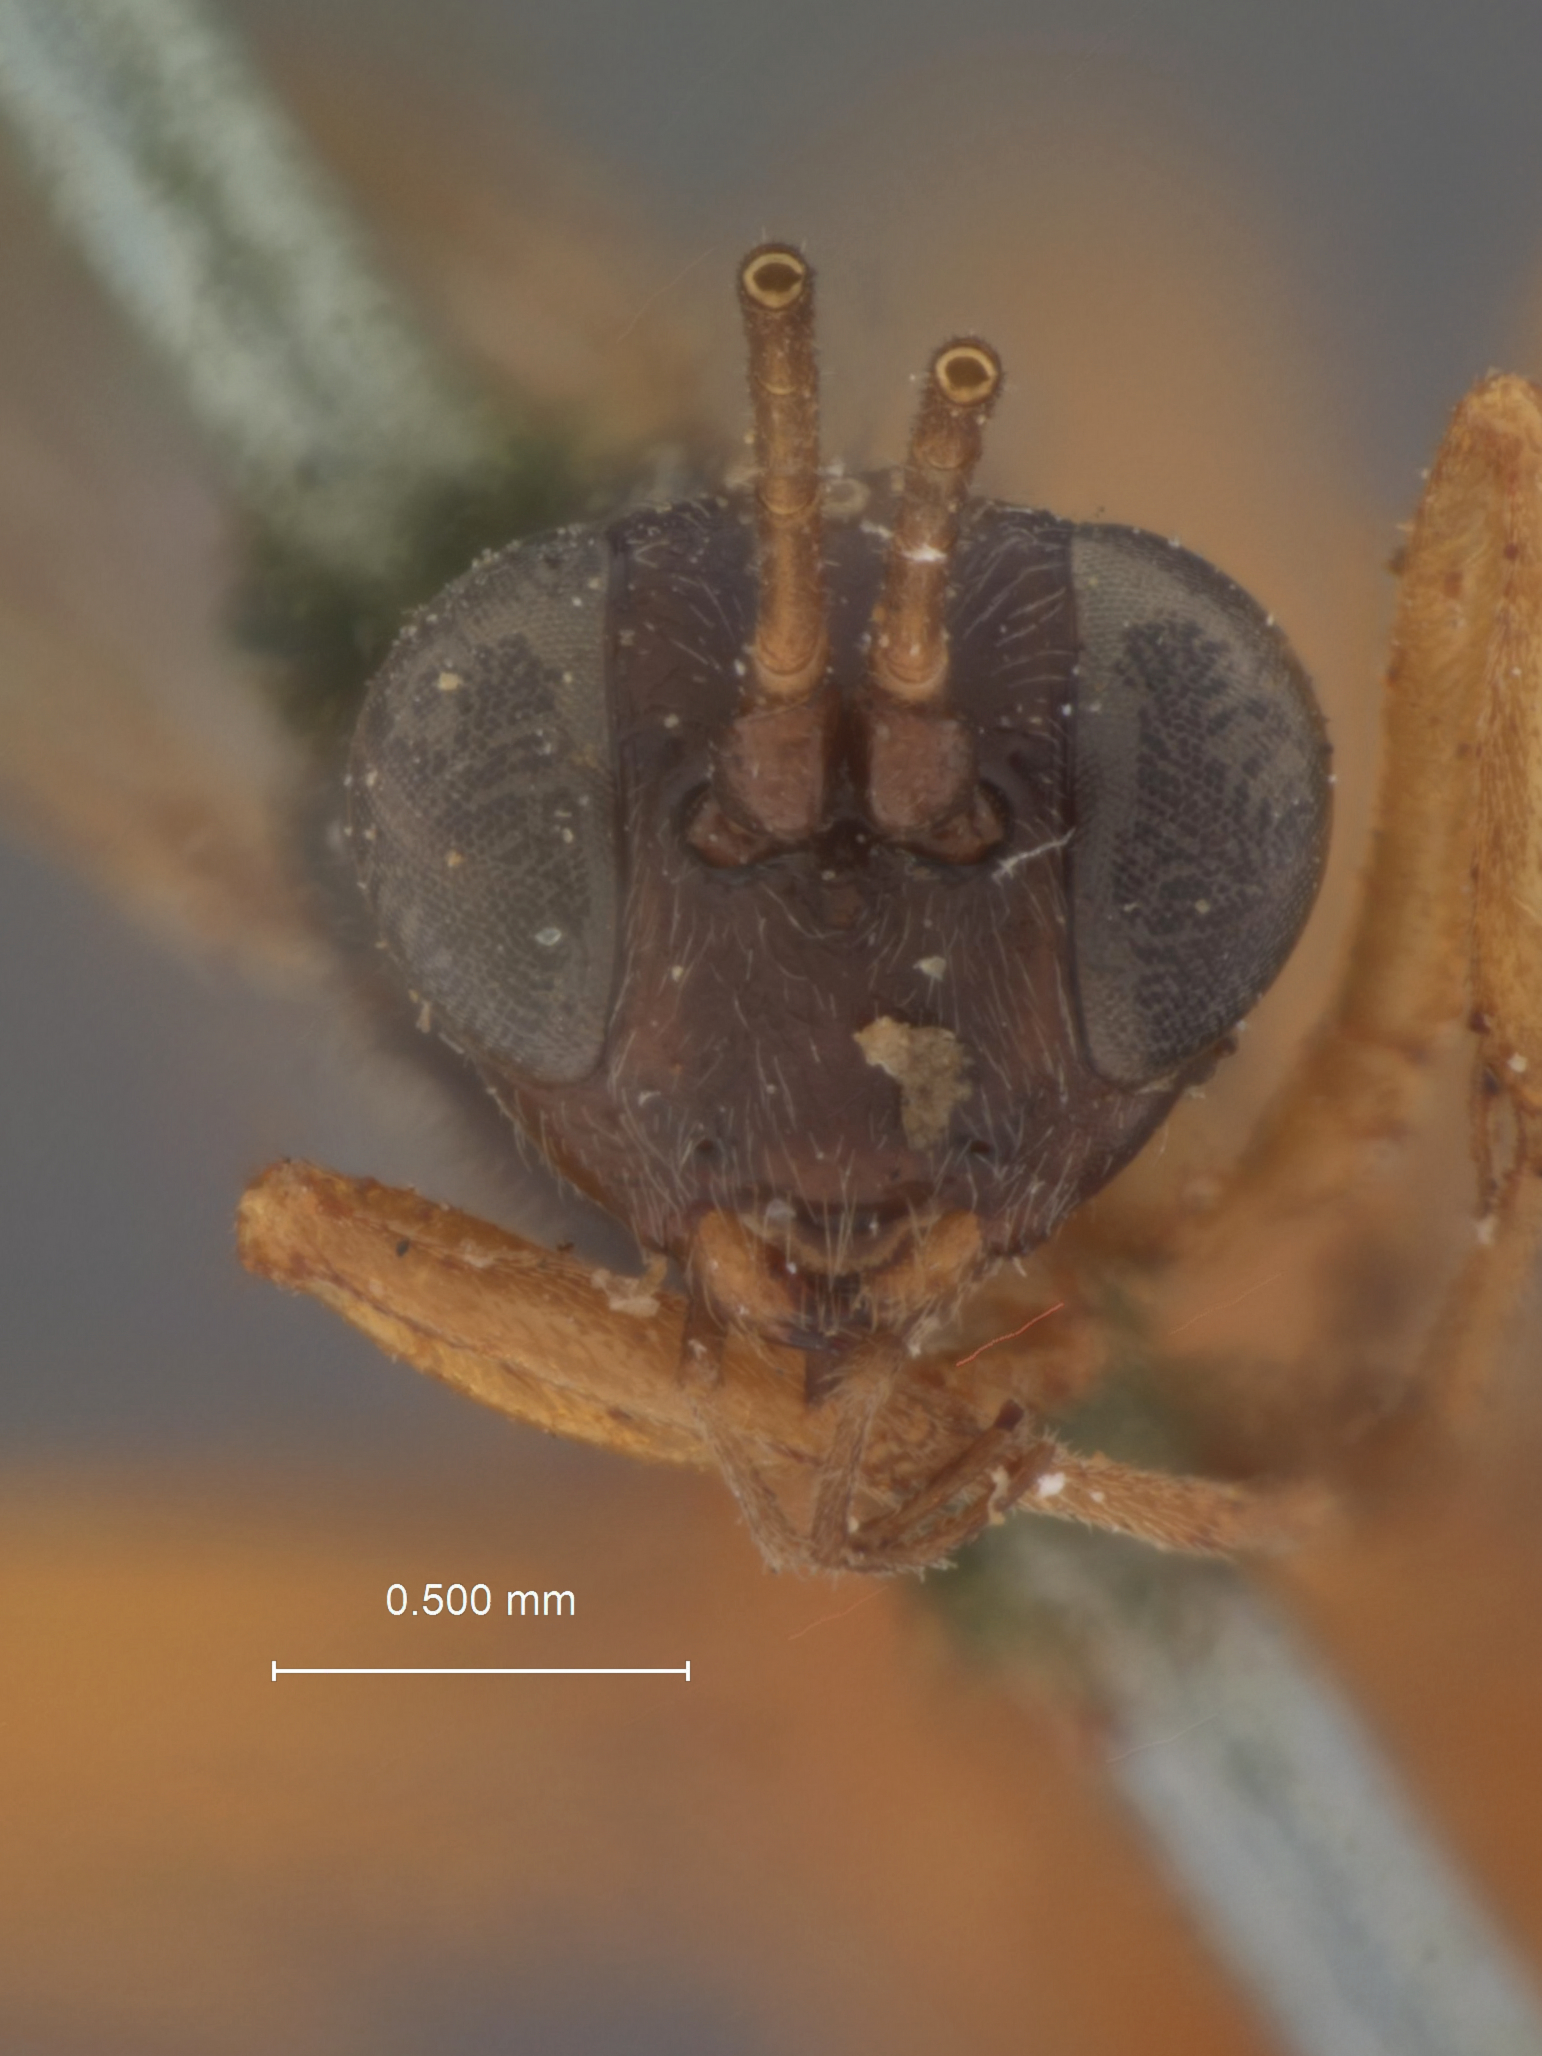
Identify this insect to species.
Hemiteles annulicornis
